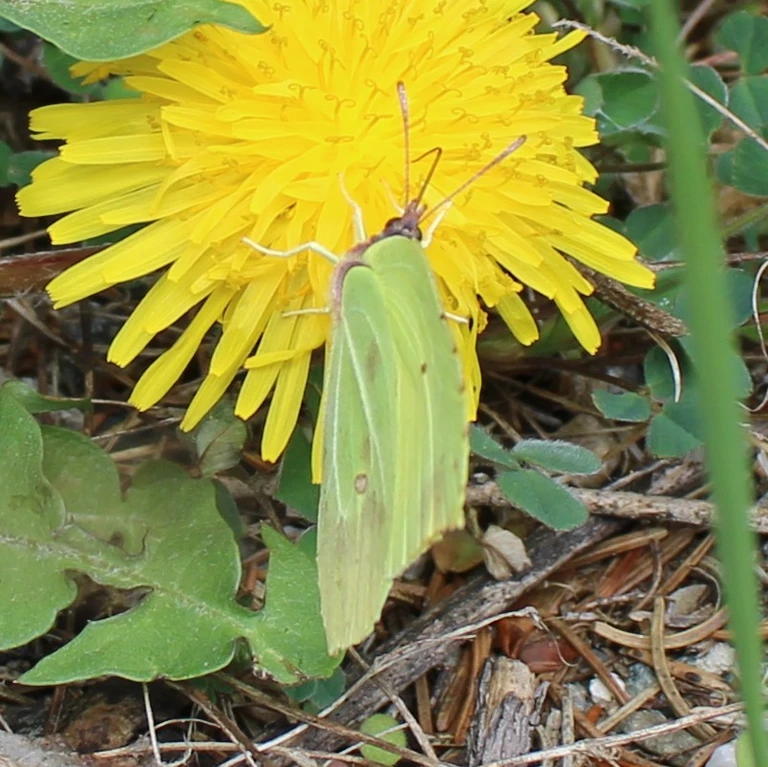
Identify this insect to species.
Gonepteryx rhamni
